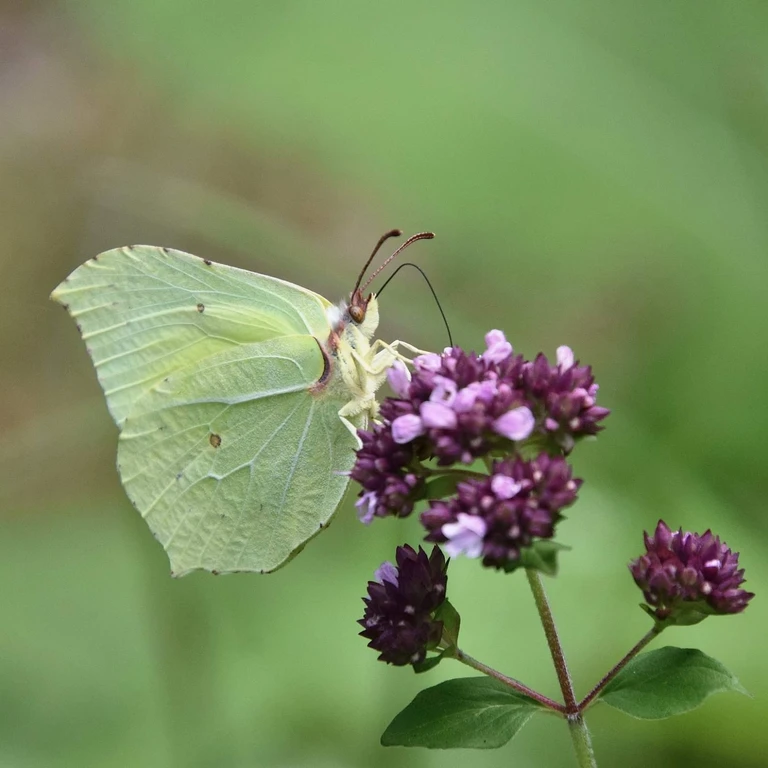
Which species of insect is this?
Gonepteryx rhamni
